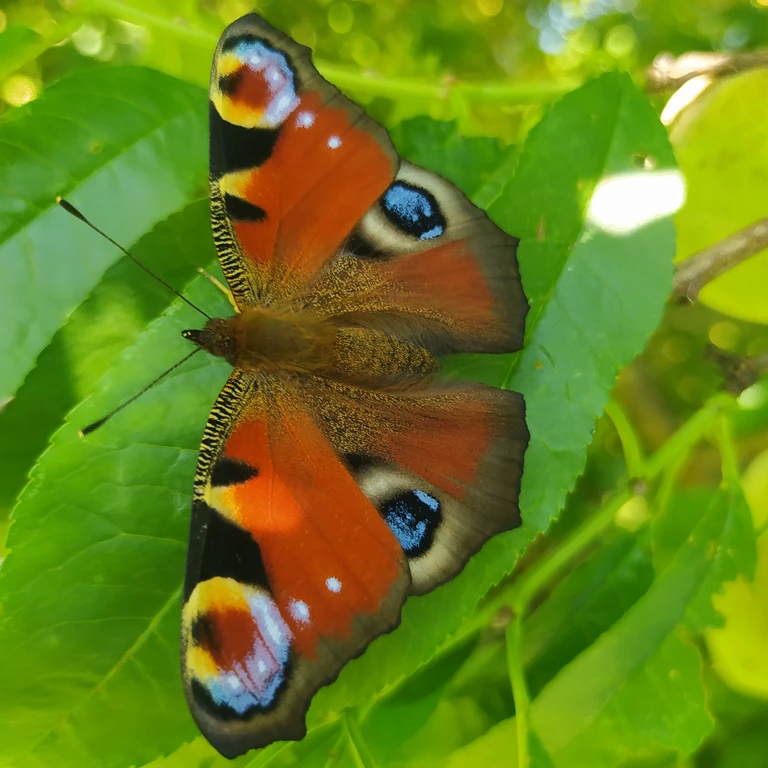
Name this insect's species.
Aglais io
